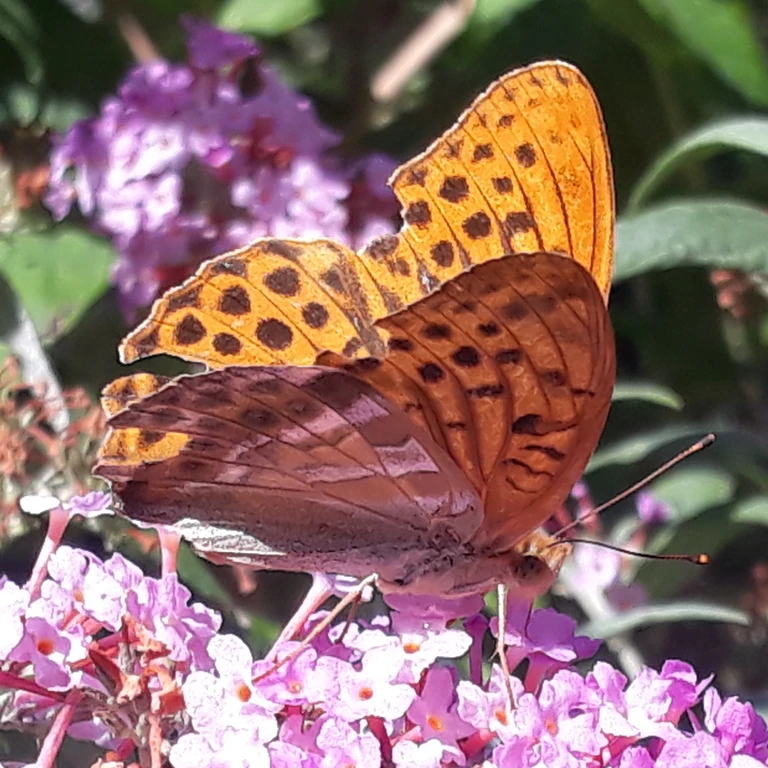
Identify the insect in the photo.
Argynnis paphia
